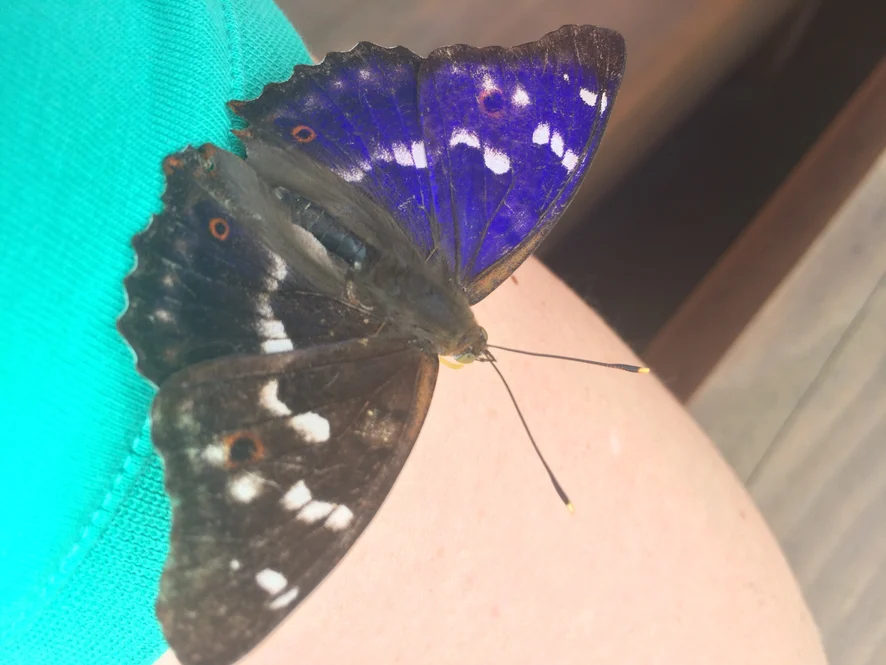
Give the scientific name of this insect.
Apatura ilia
